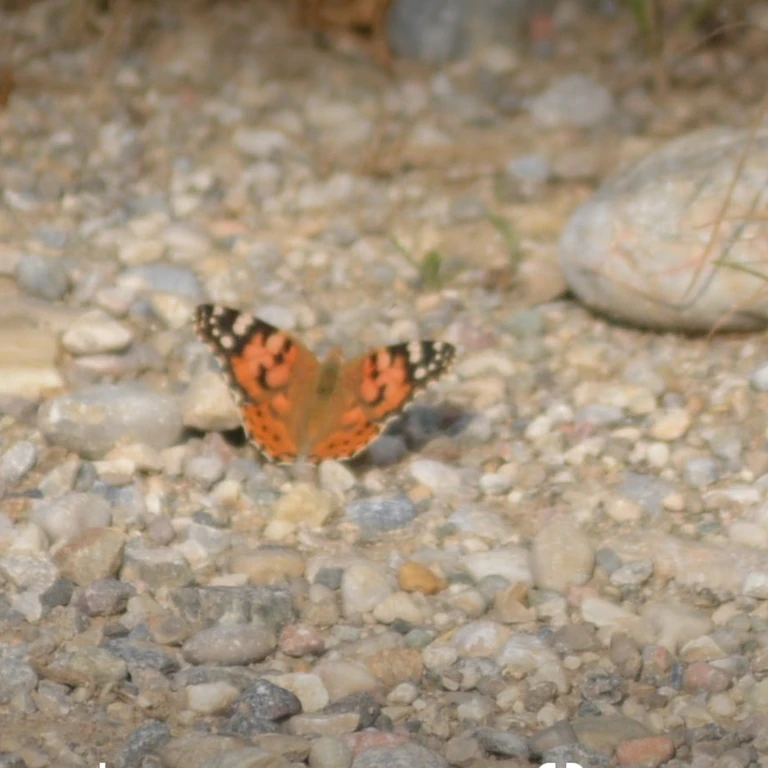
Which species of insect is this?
Vanessa cardui
